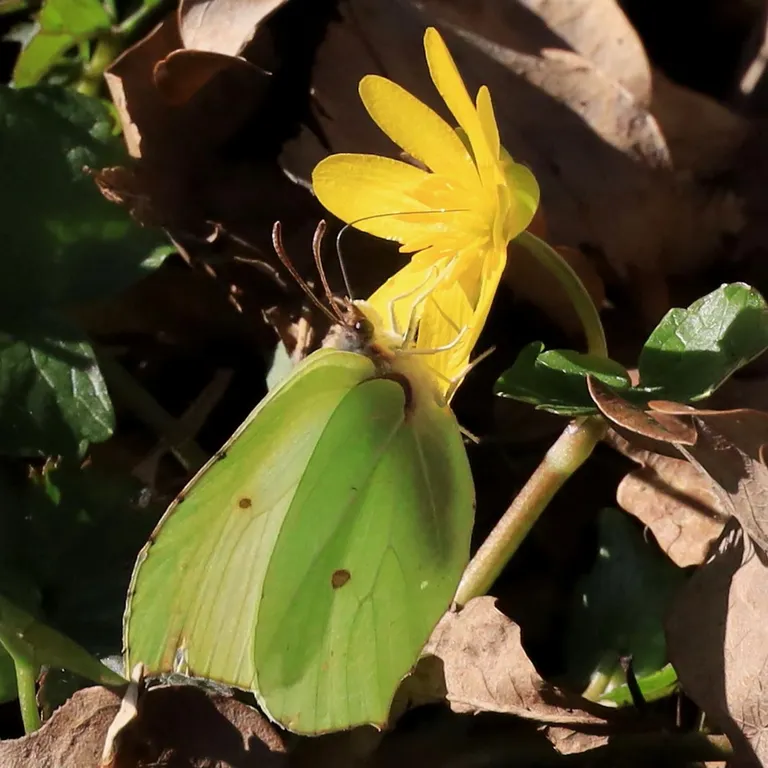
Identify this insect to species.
Gonepteryx rhamni
